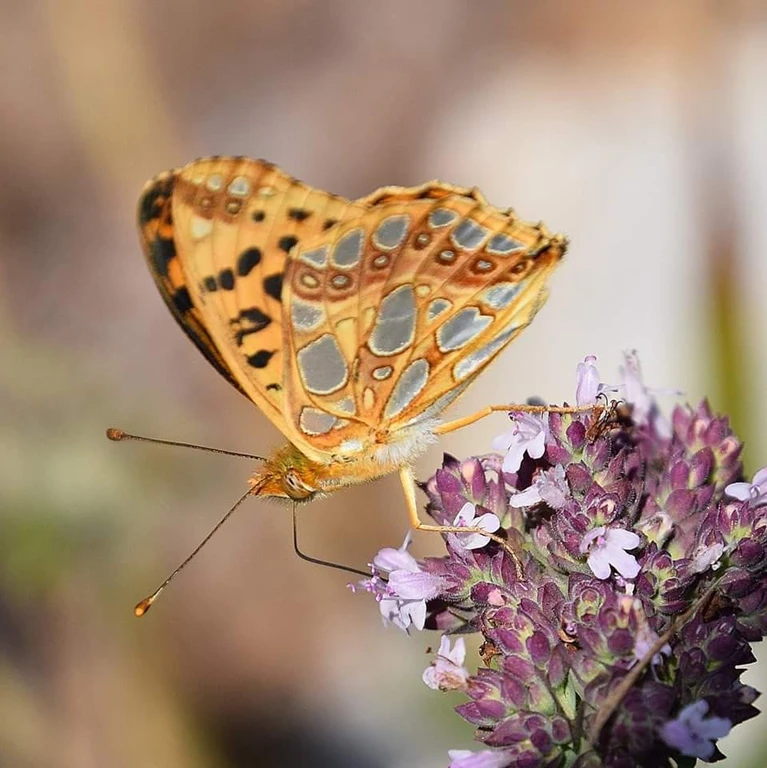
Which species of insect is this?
Issoria lathonia
